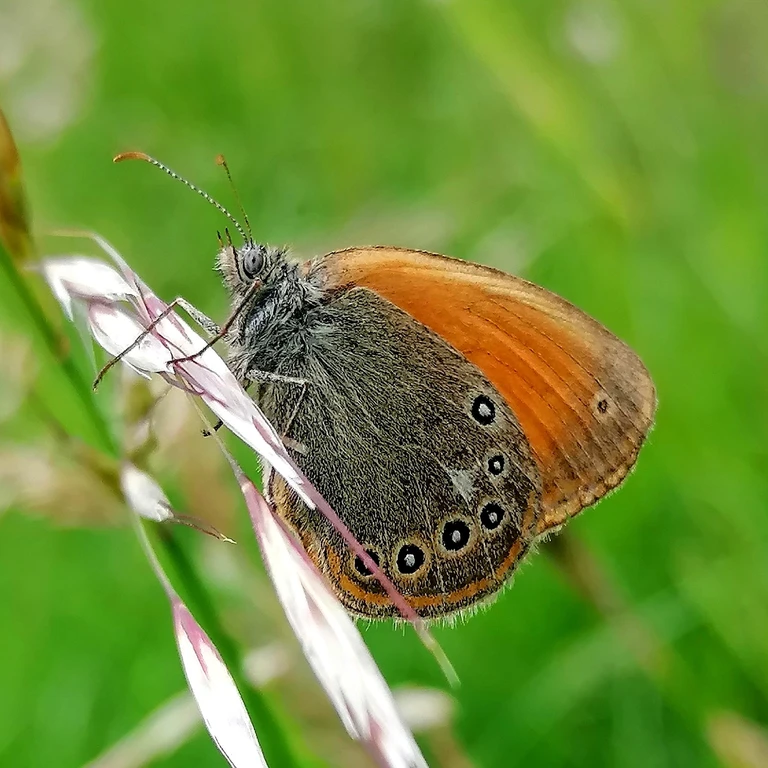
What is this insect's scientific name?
Coenonympha glycerion (also Coenonympha iphis)
